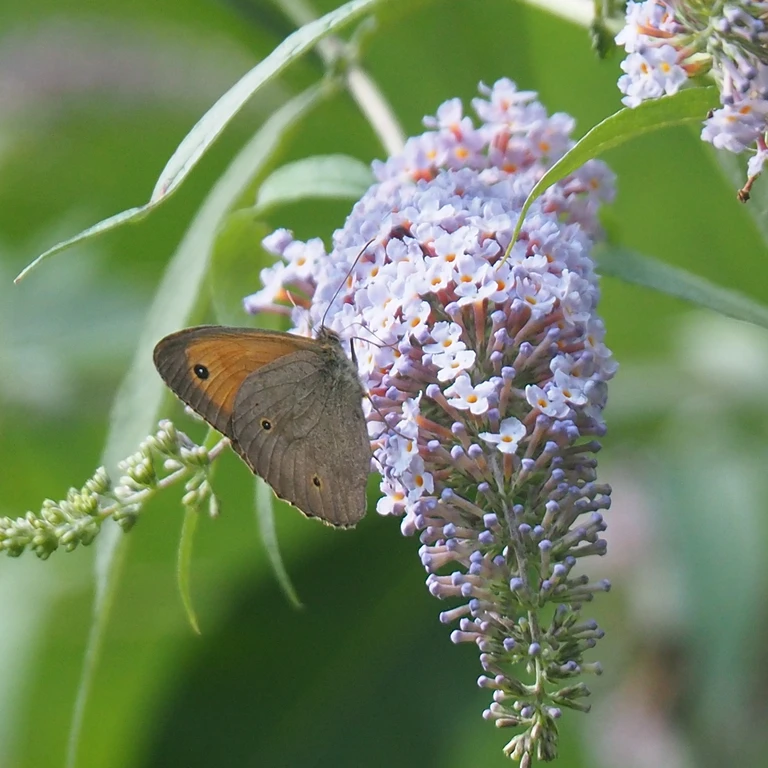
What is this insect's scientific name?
Maniola jurtina
